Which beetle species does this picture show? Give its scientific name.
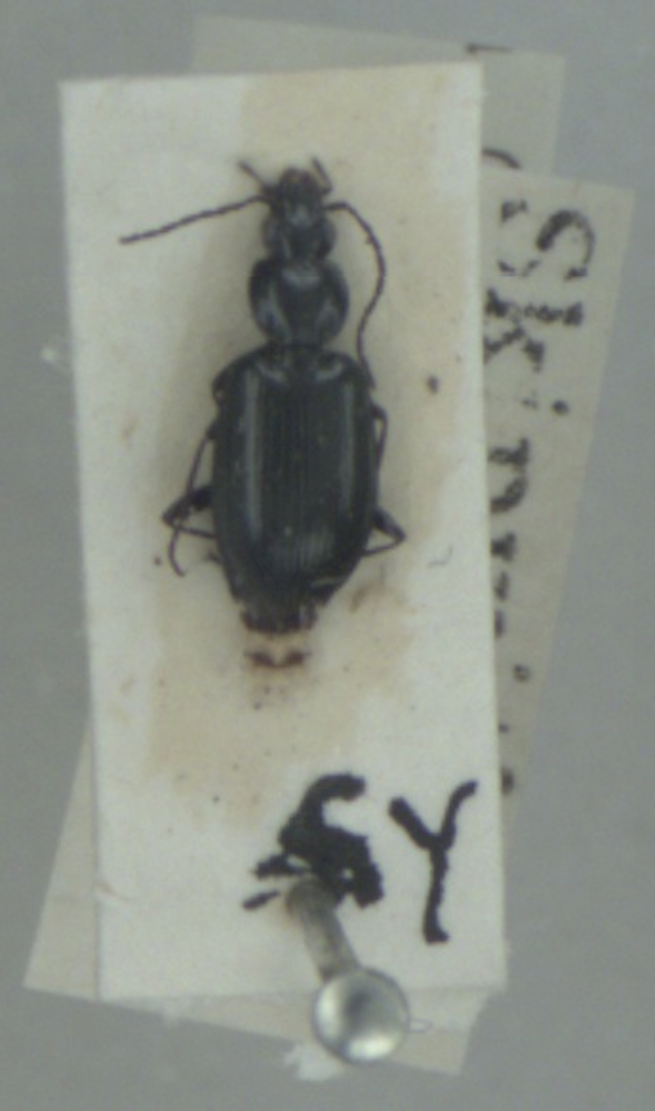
Agonum gracile
